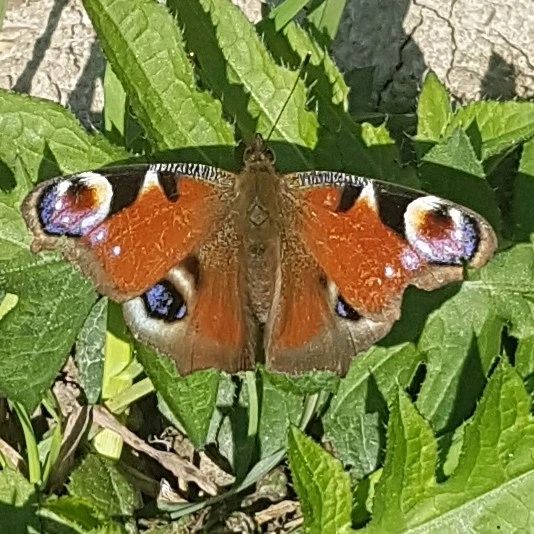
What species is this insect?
Aglais io
